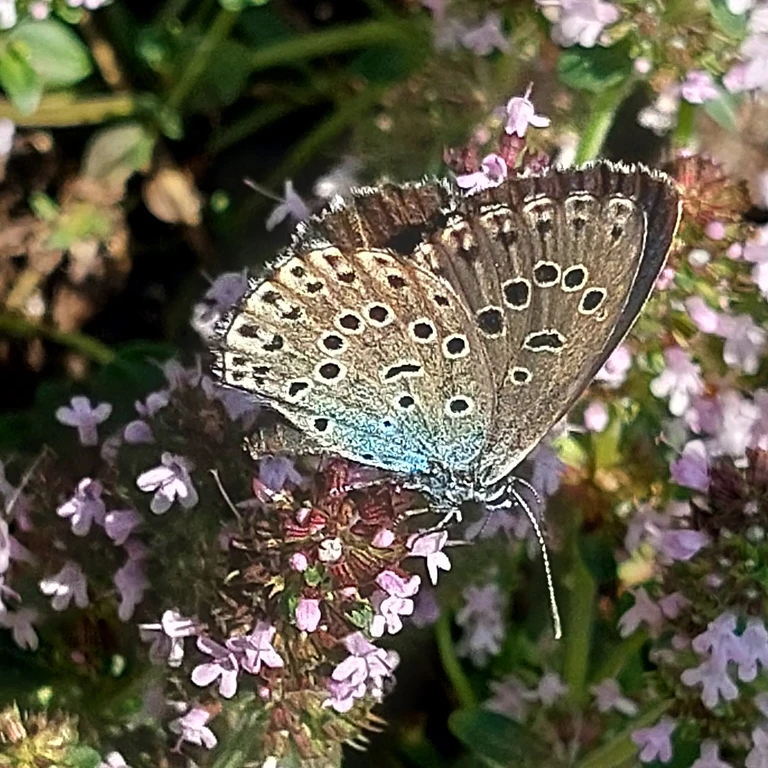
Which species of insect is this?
Phengaris arion (also Maculinea arion)
